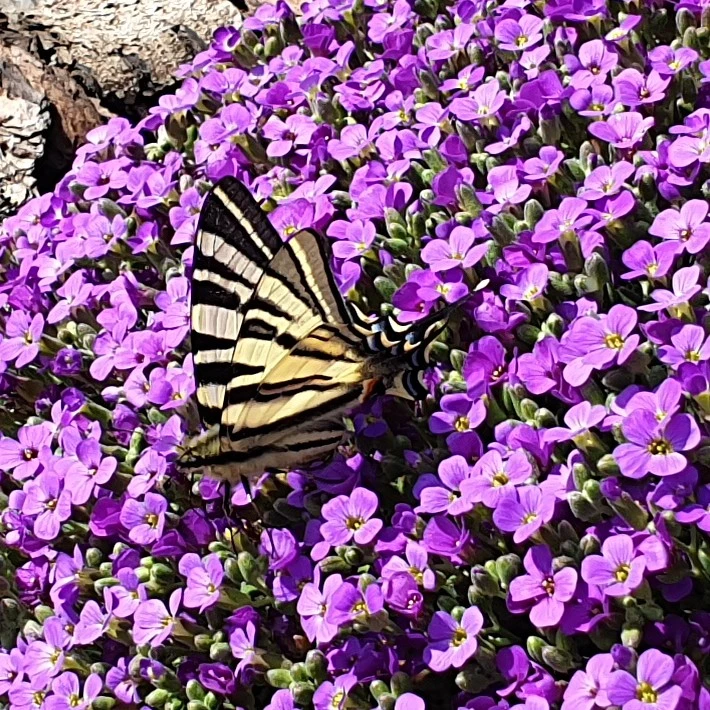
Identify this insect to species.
Iphiclides podalirius
